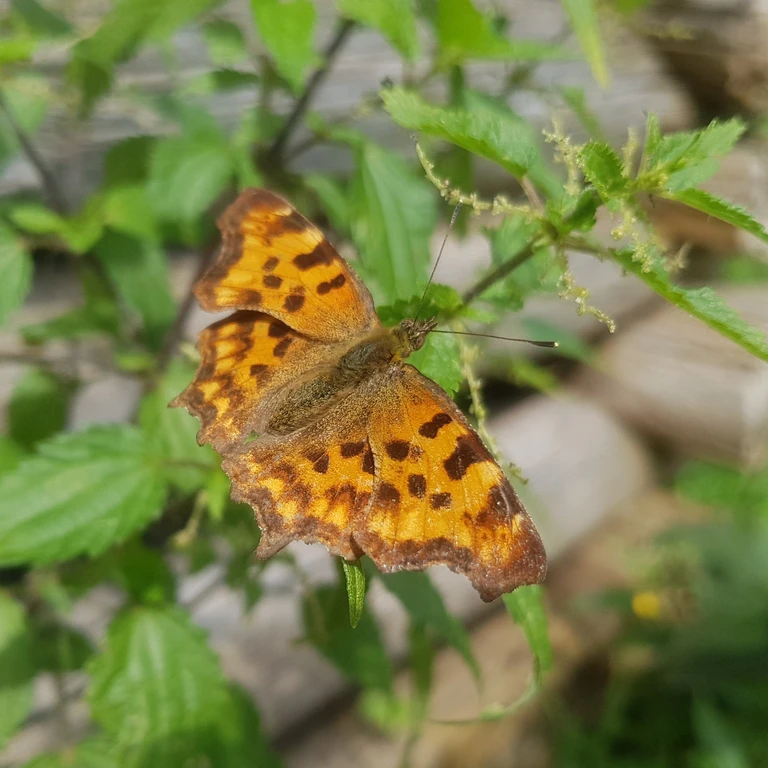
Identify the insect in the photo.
Polygonia c-album
